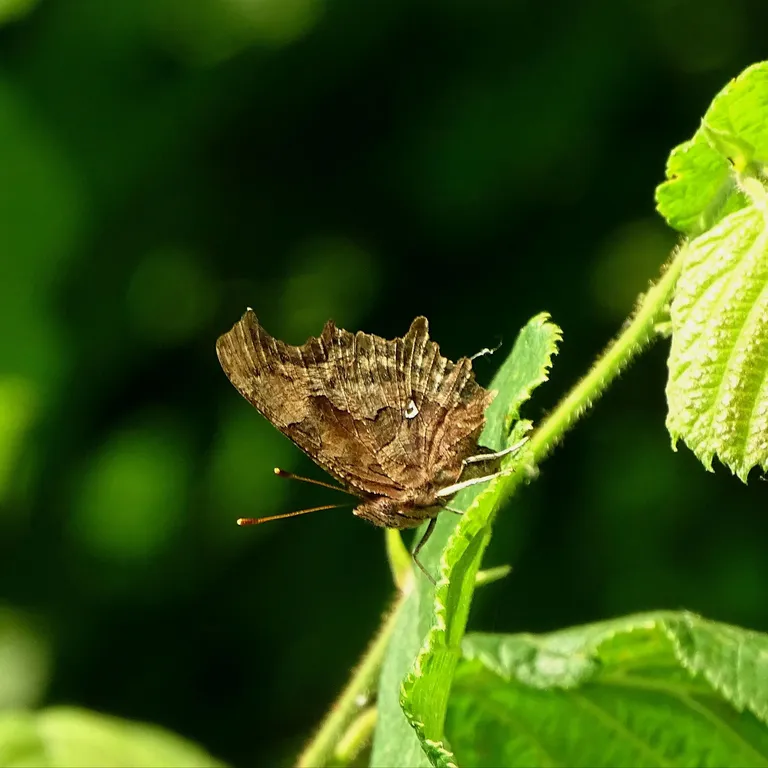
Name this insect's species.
Polygonia c-album
